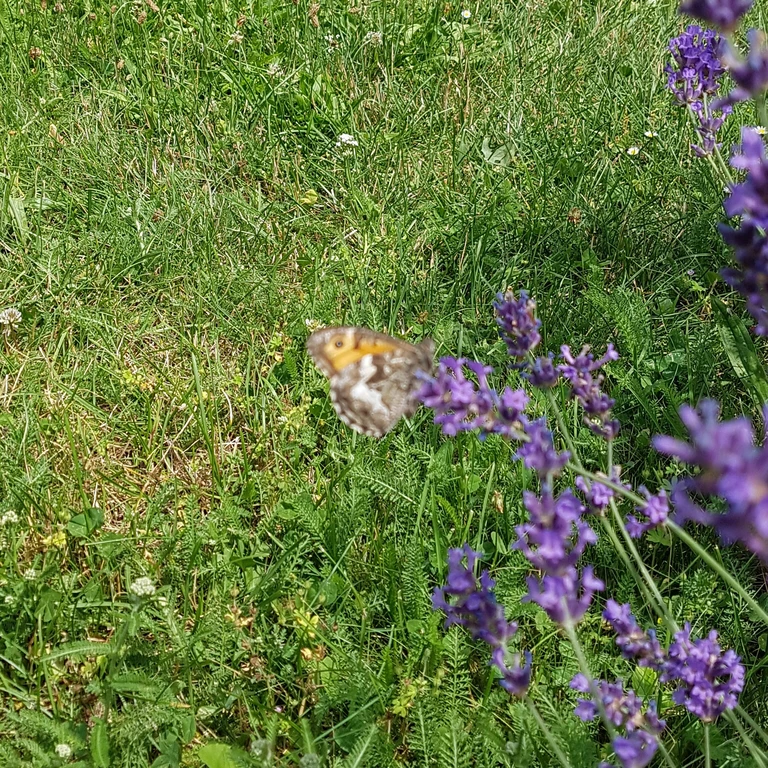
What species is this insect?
Hipparchia semele
